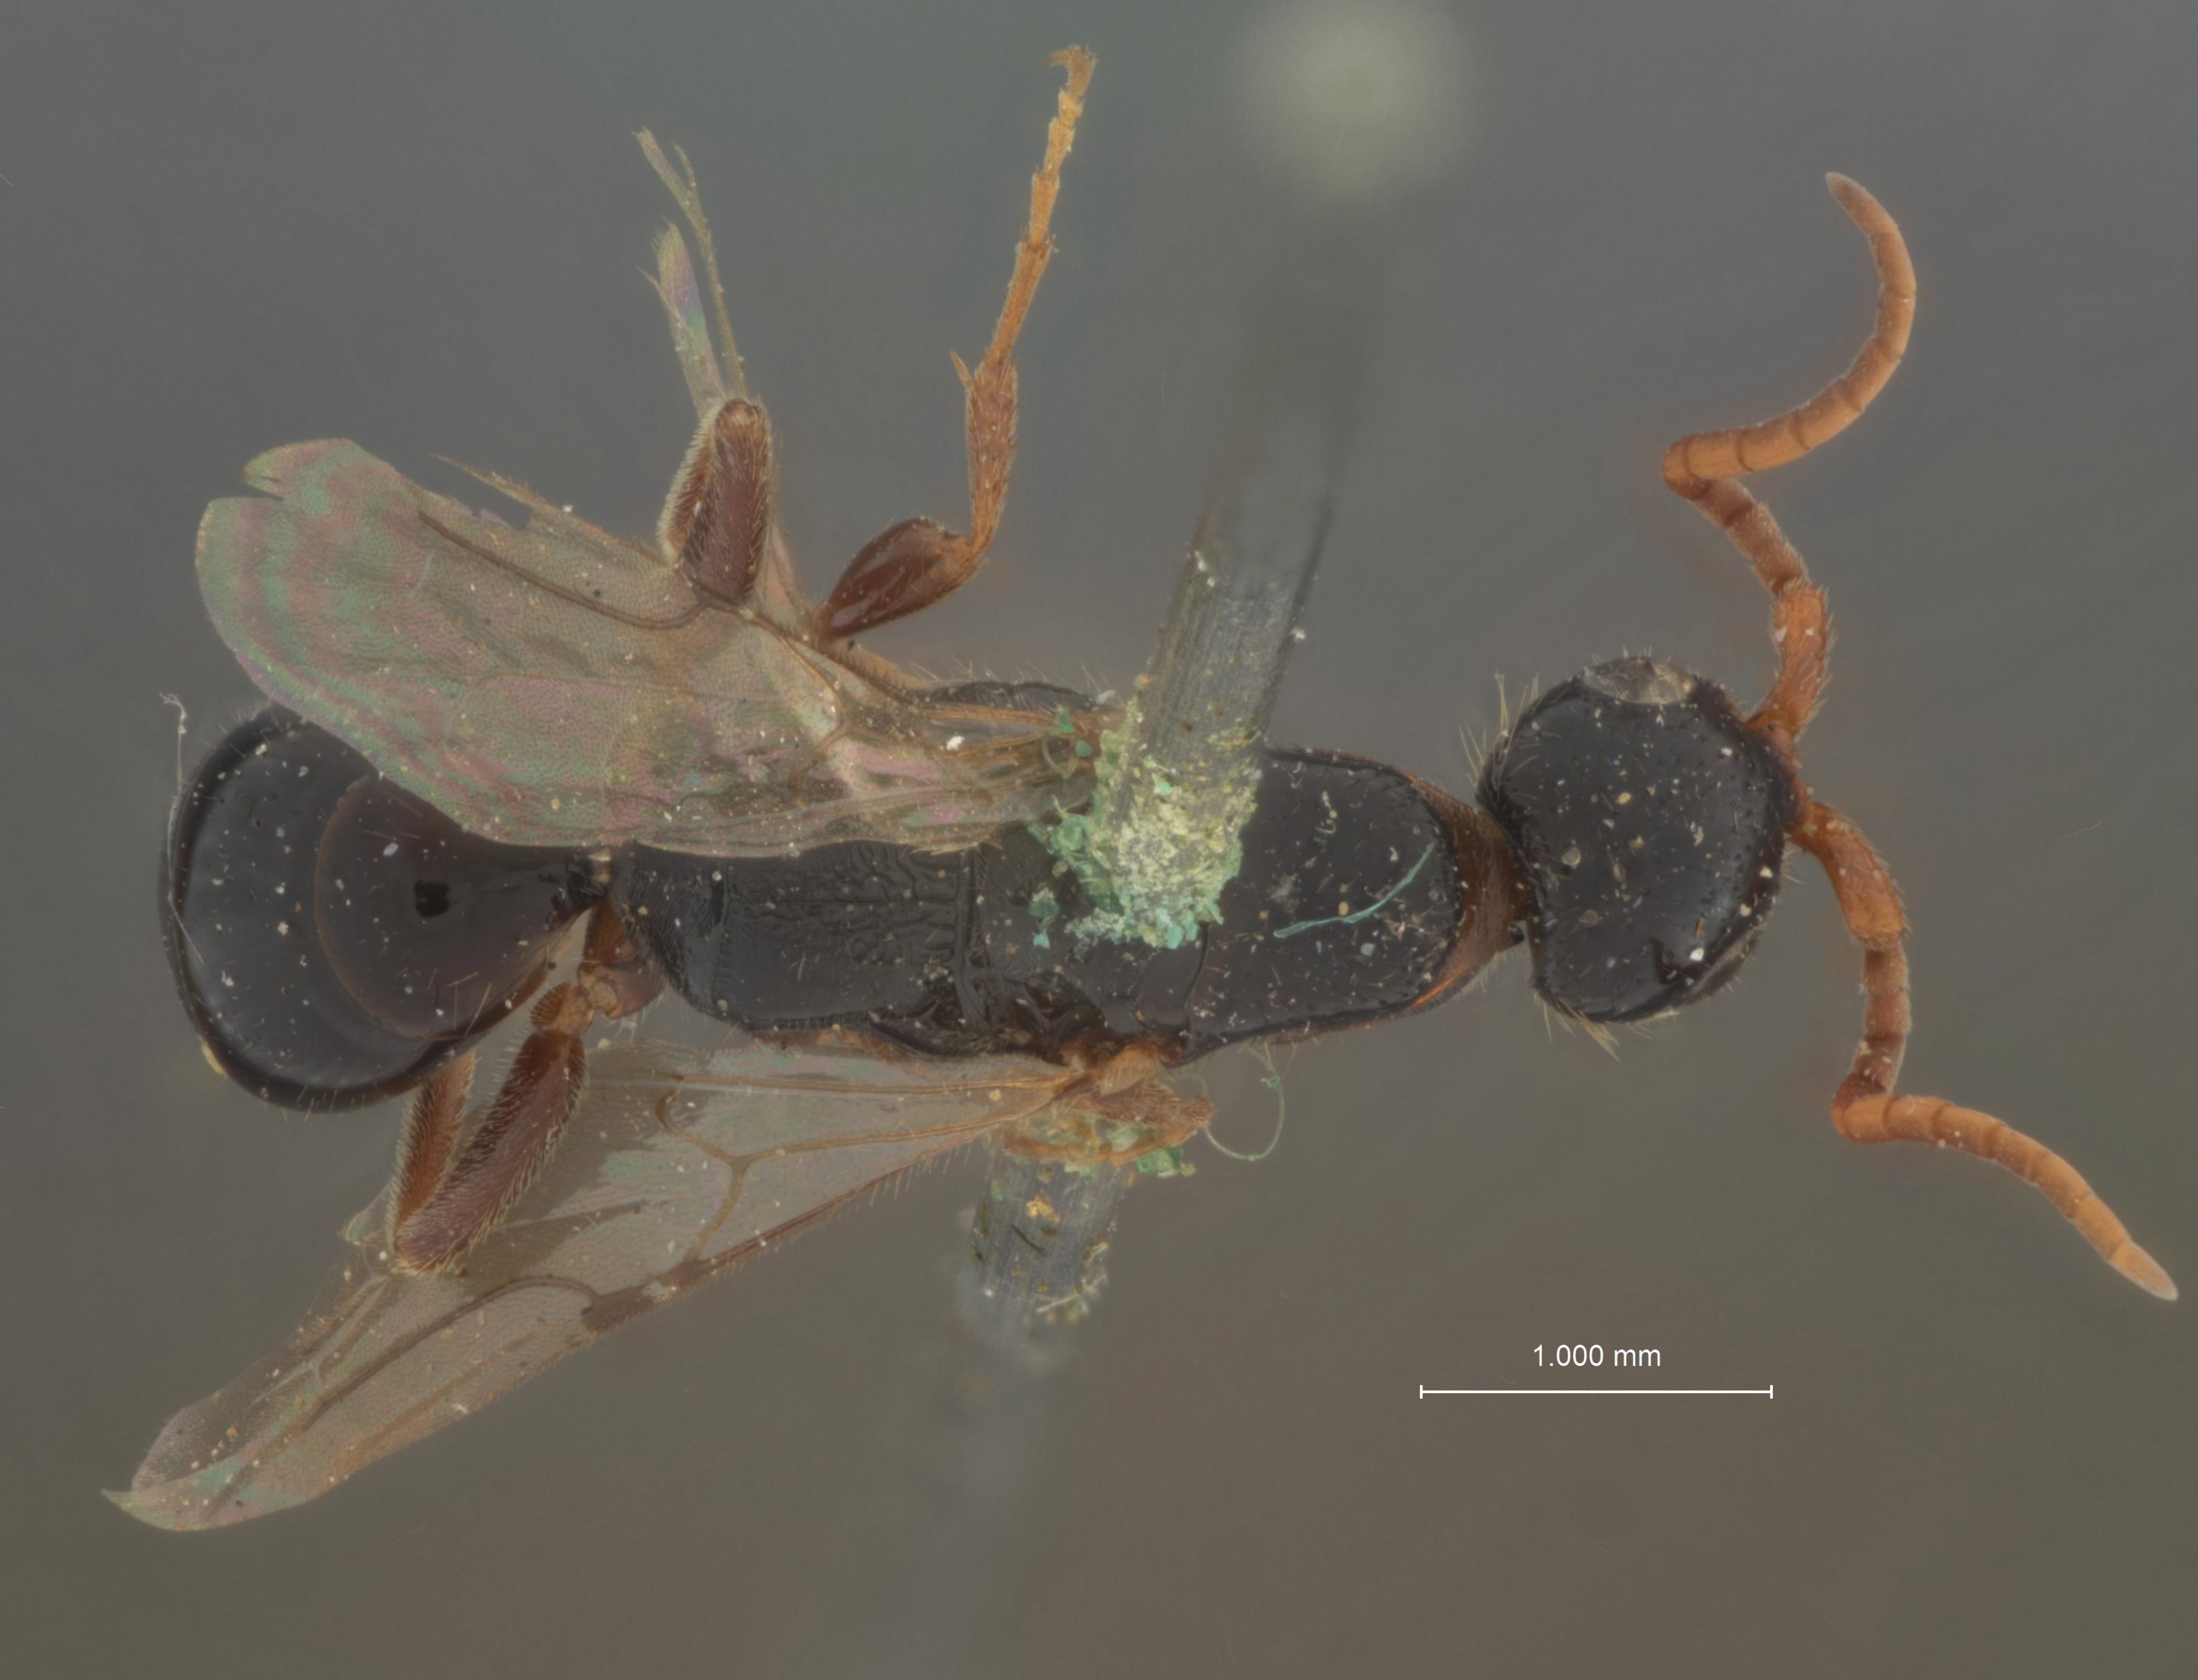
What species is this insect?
Mesitius nevadensis
